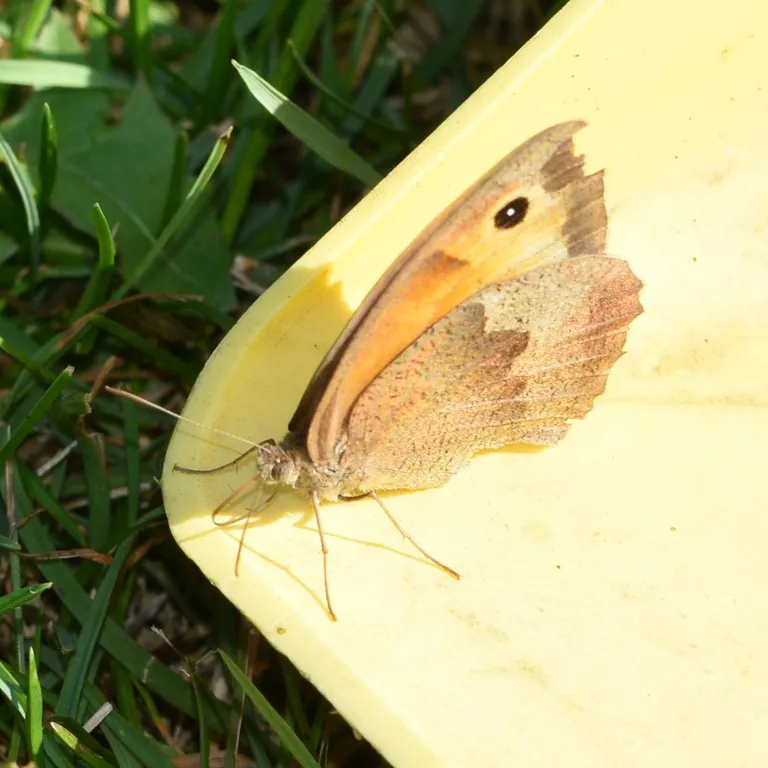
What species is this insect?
Maniola jurtina
